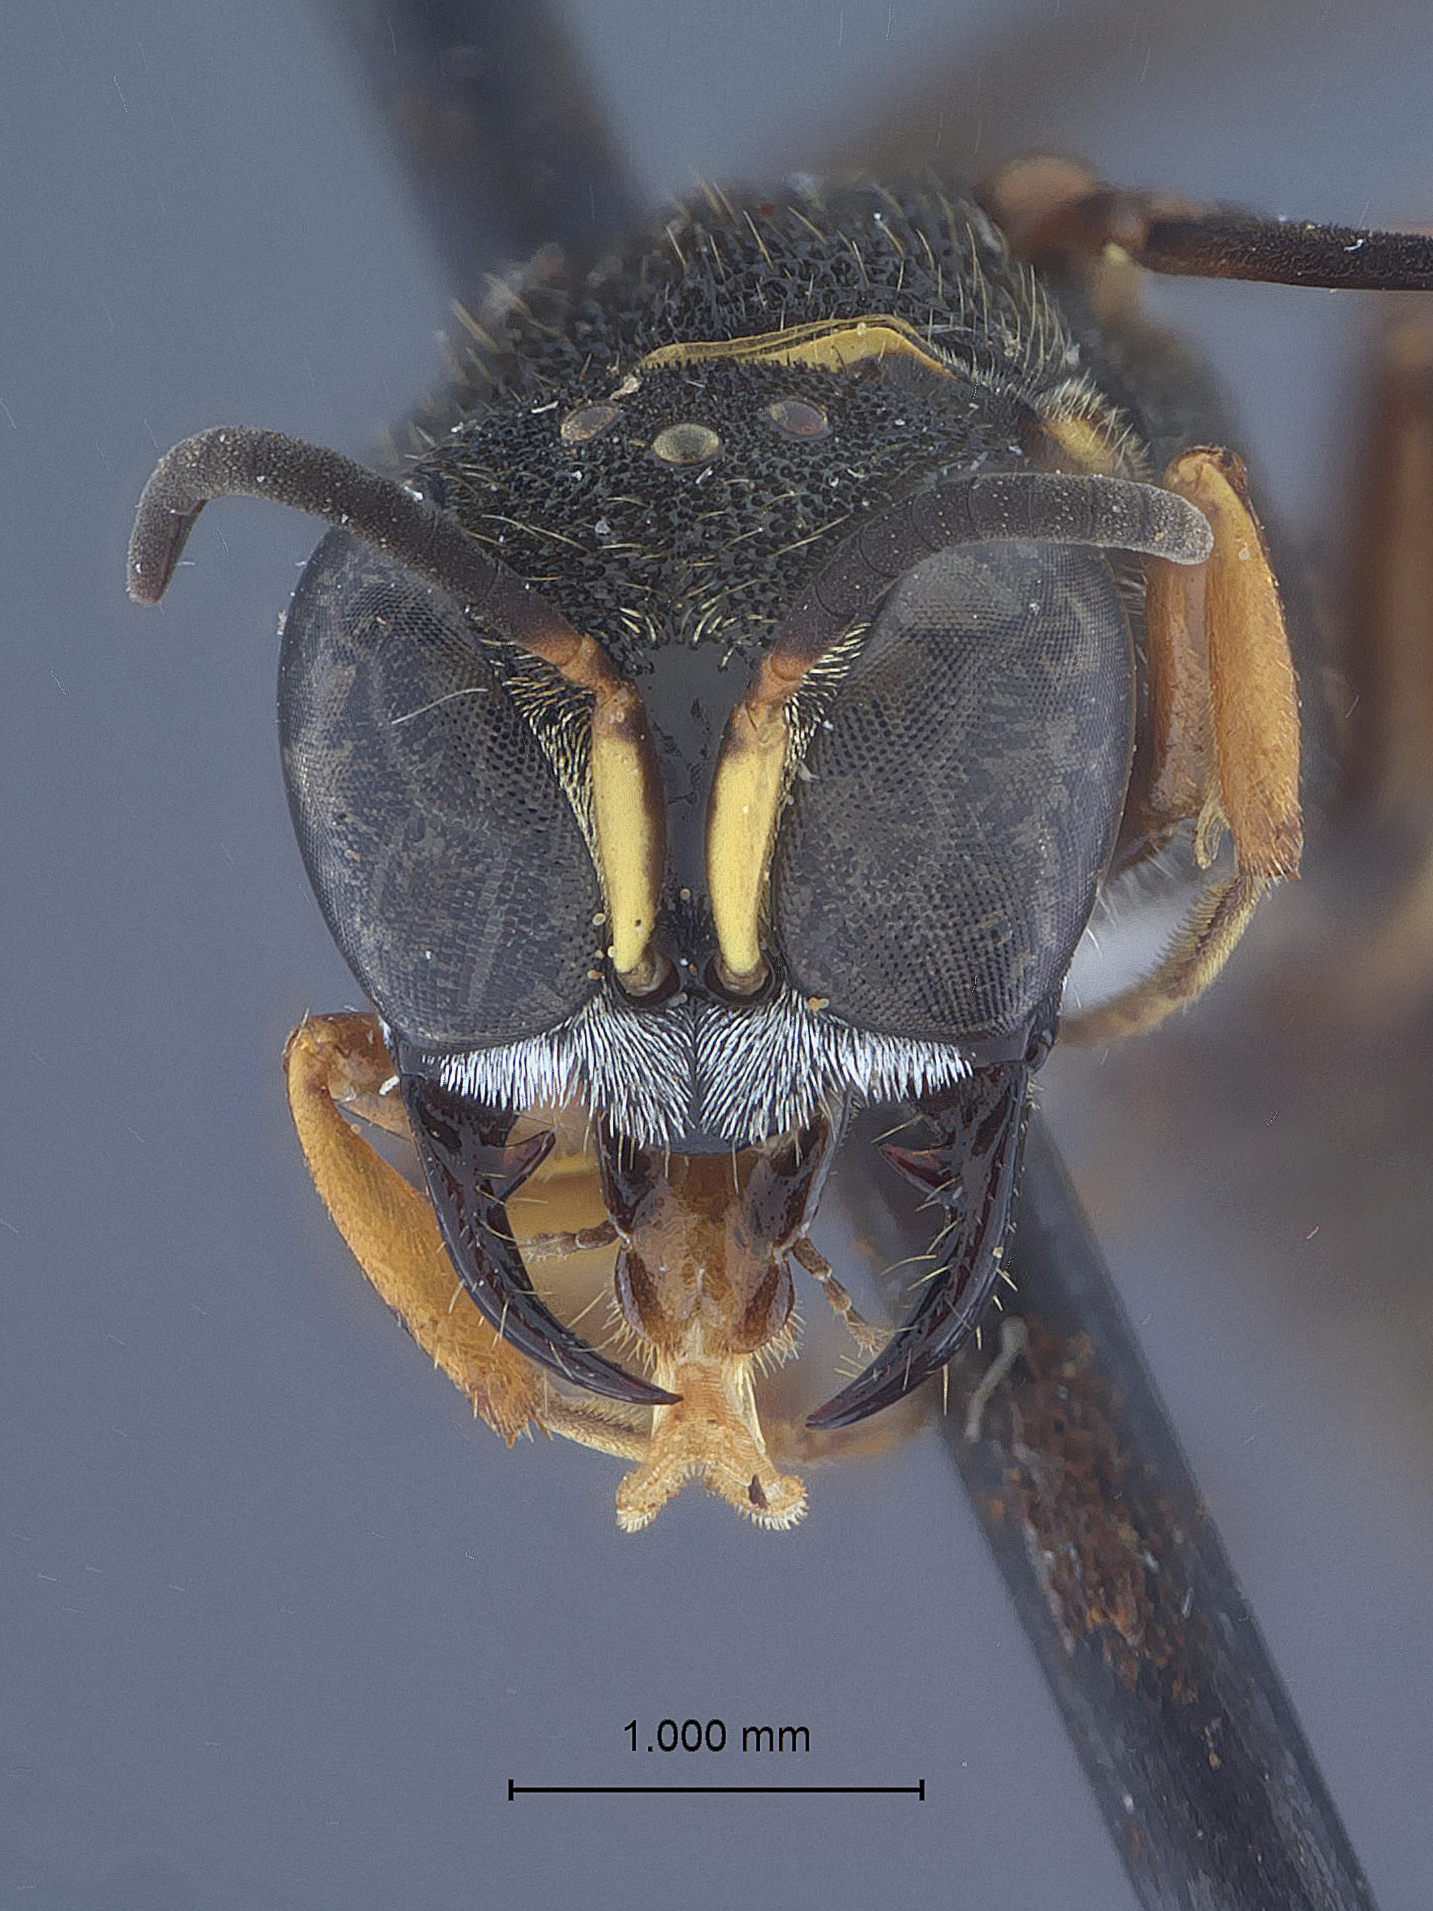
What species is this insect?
Ectemnius pacuarus
